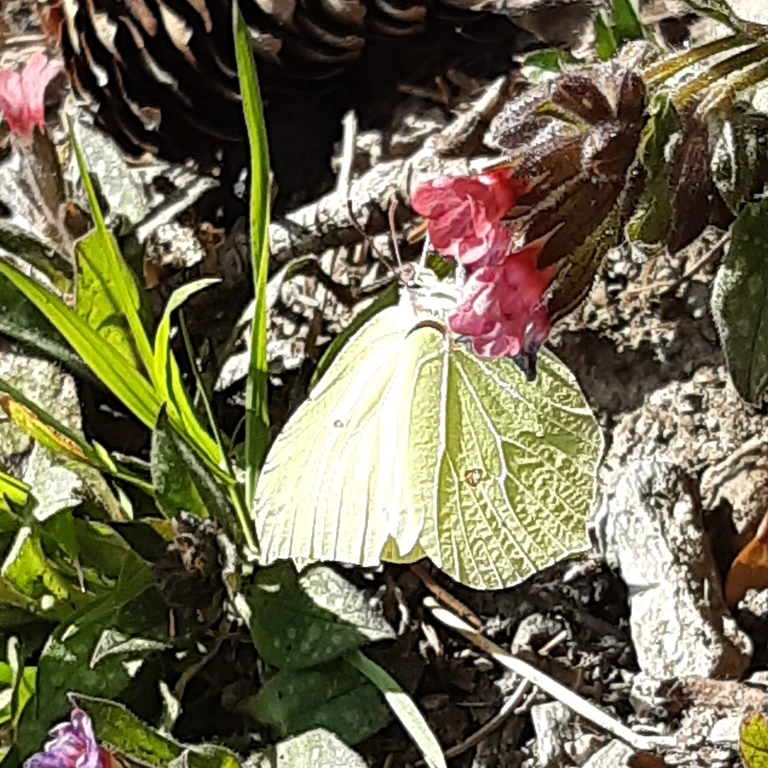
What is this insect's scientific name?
Gonepteryx rhamni
